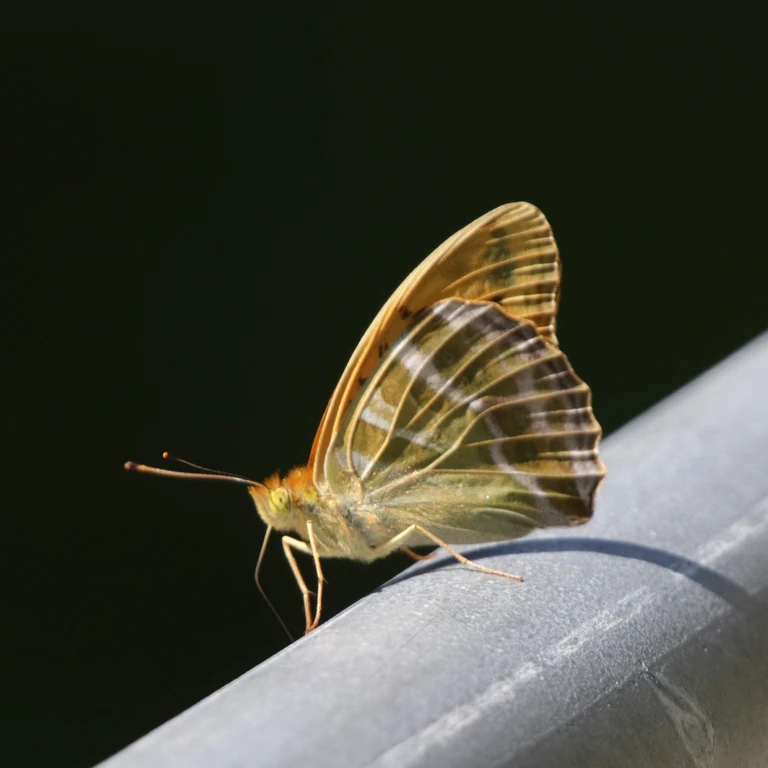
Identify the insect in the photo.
Argynnis paphia
